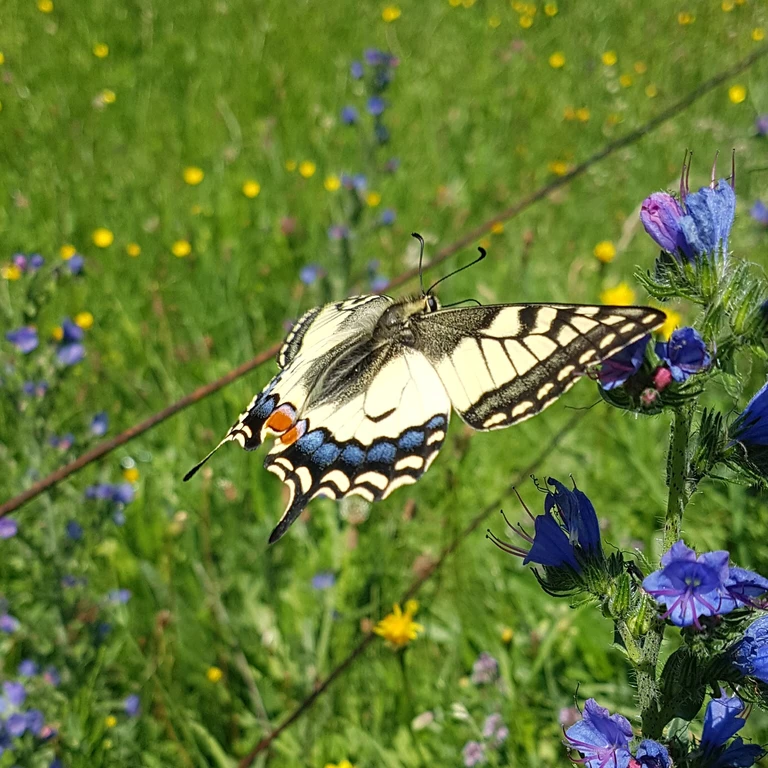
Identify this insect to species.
Papilio machaon
